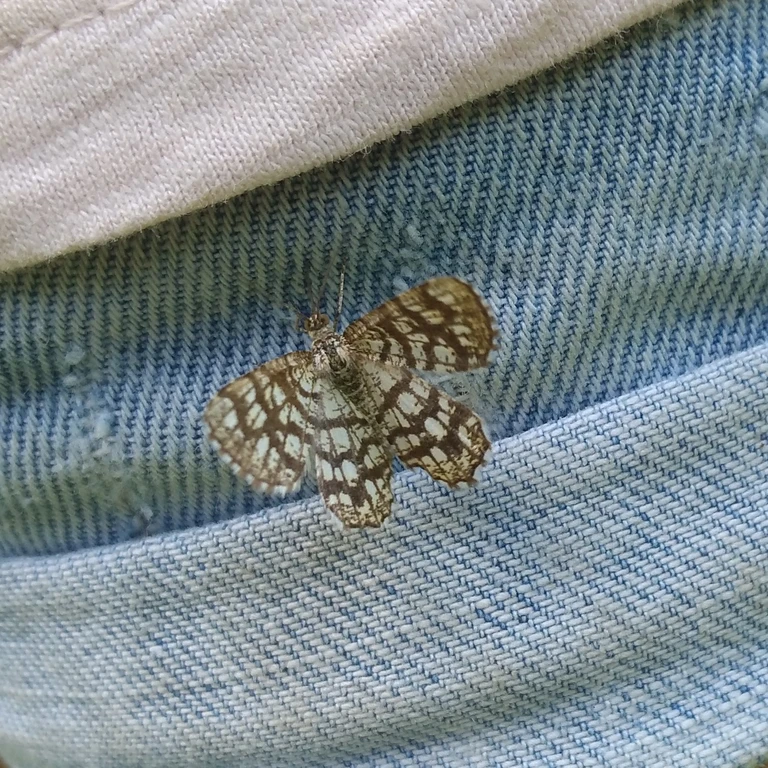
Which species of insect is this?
Chiasmia clathrata
